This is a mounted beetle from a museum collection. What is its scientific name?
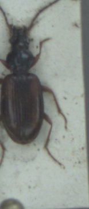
Bembidion tetracolum
